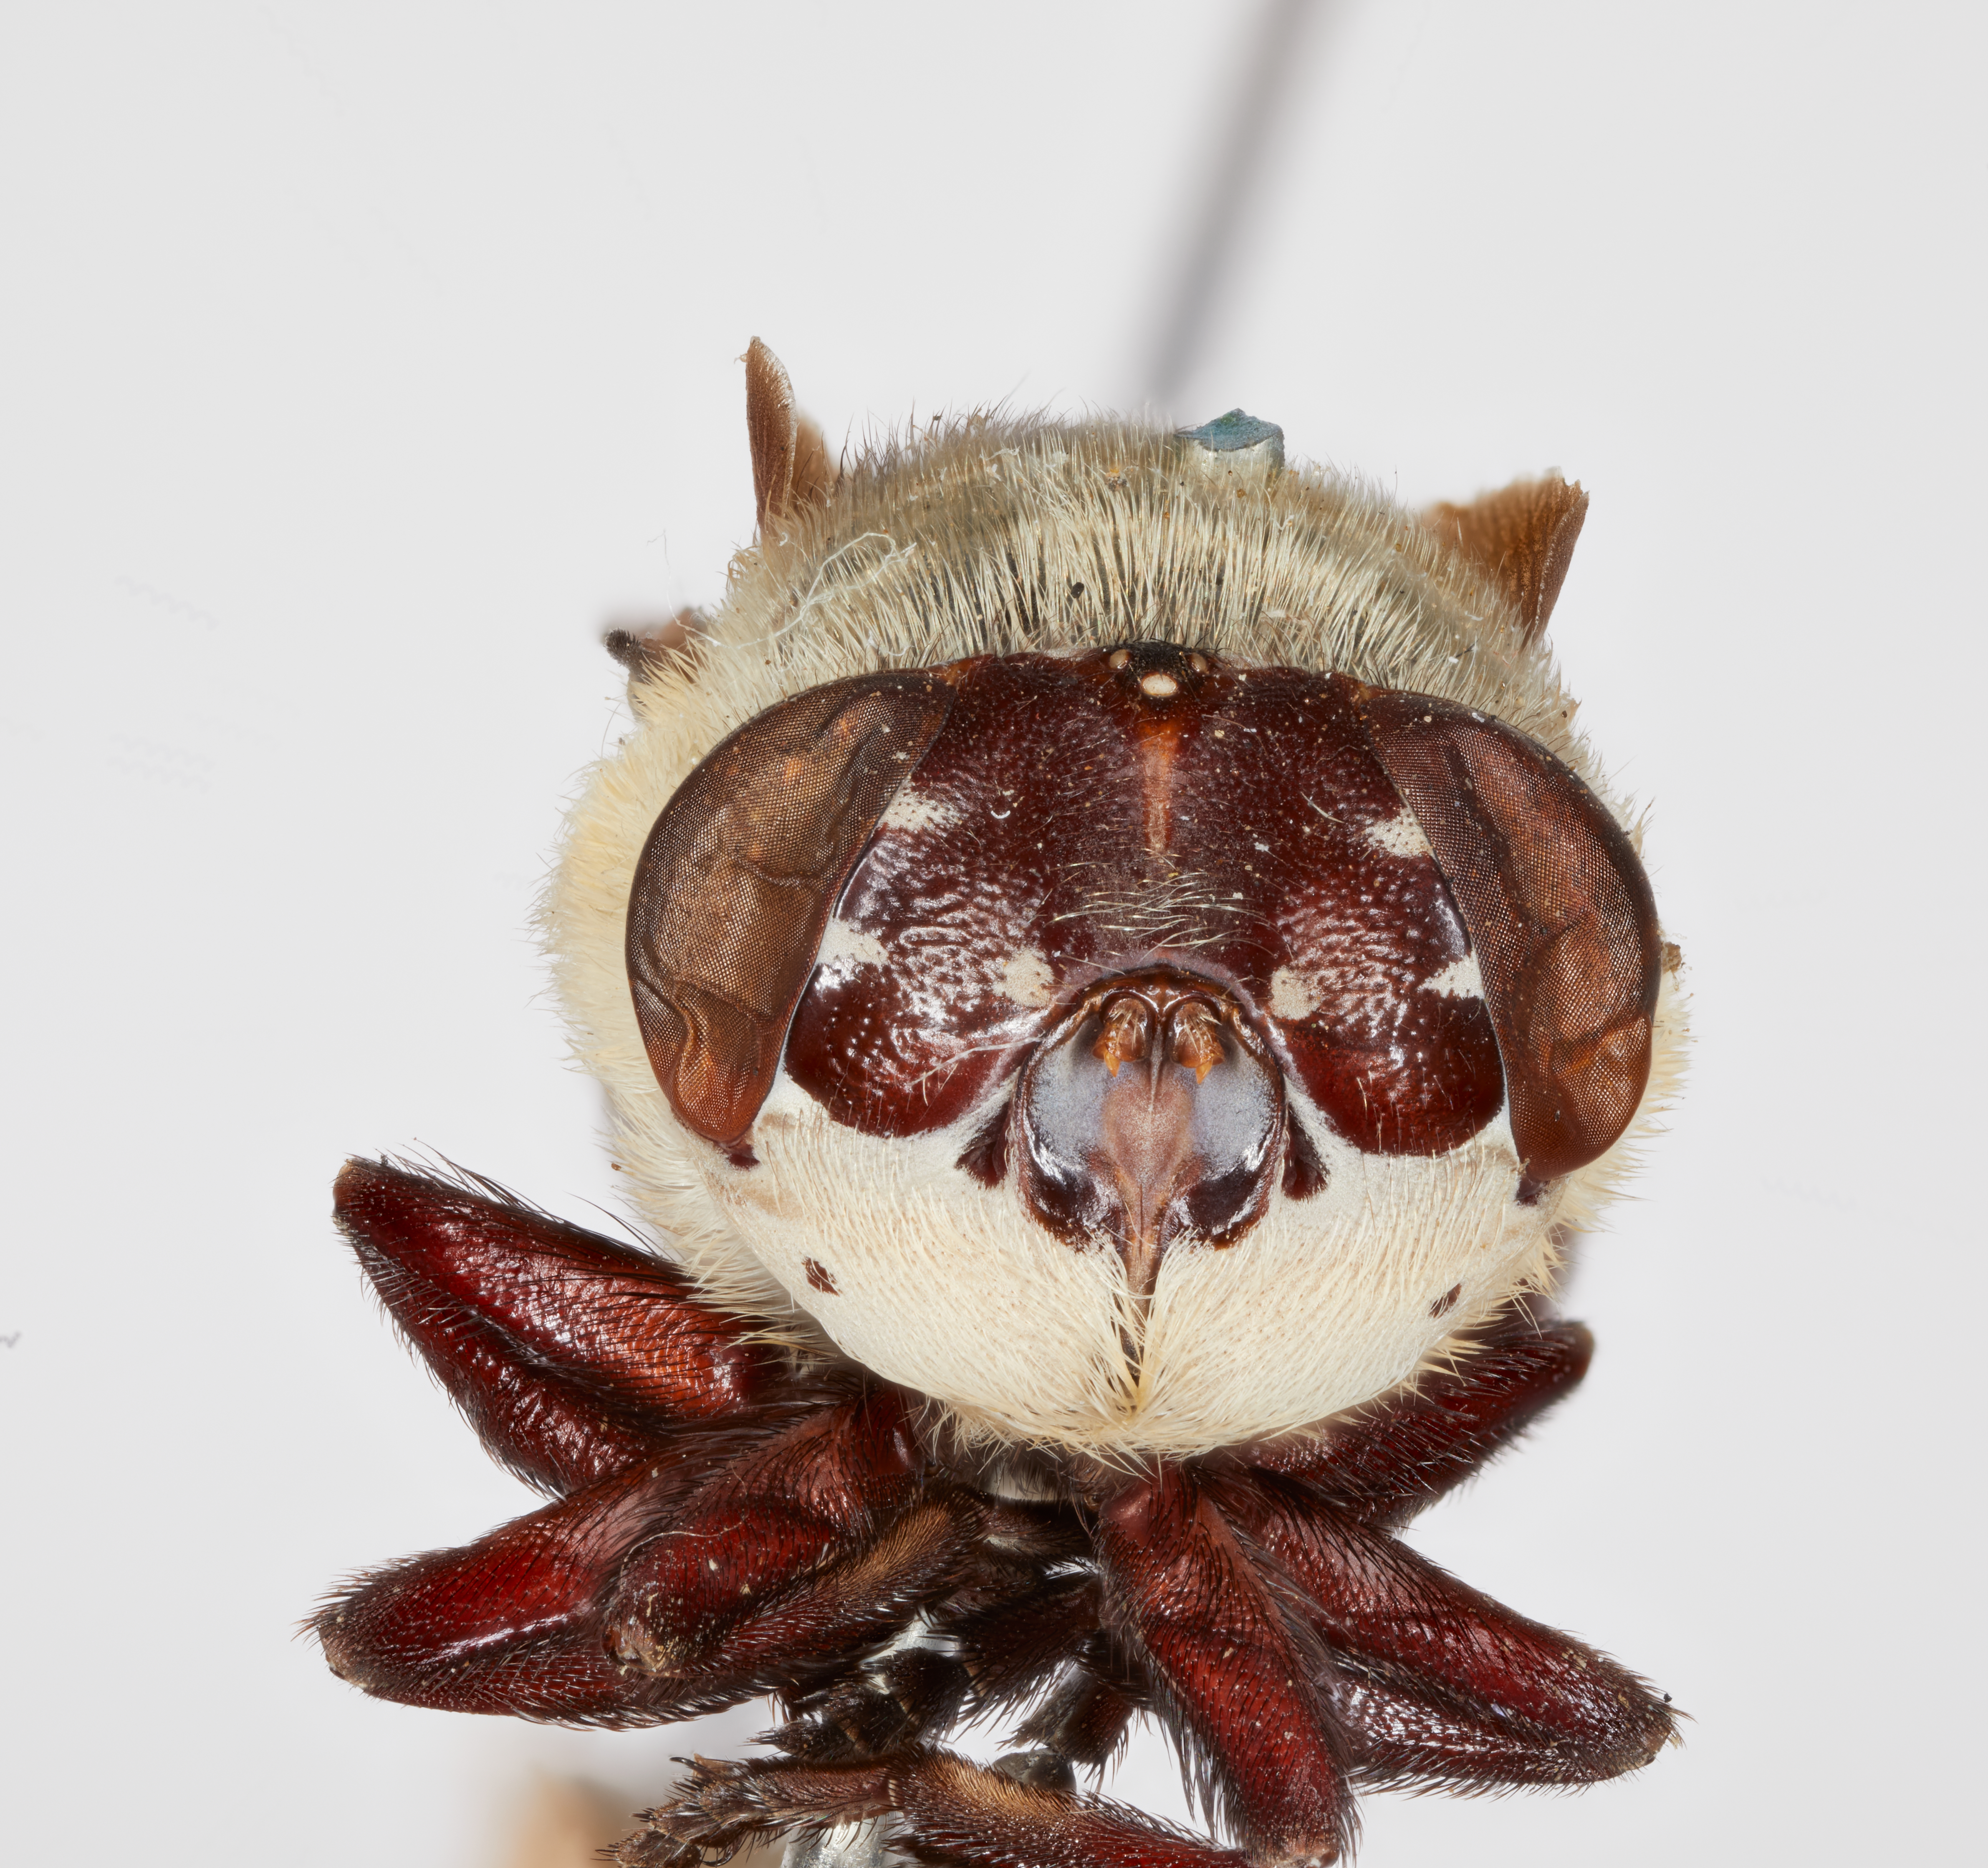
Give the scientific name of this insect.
Cuterebra grisea
